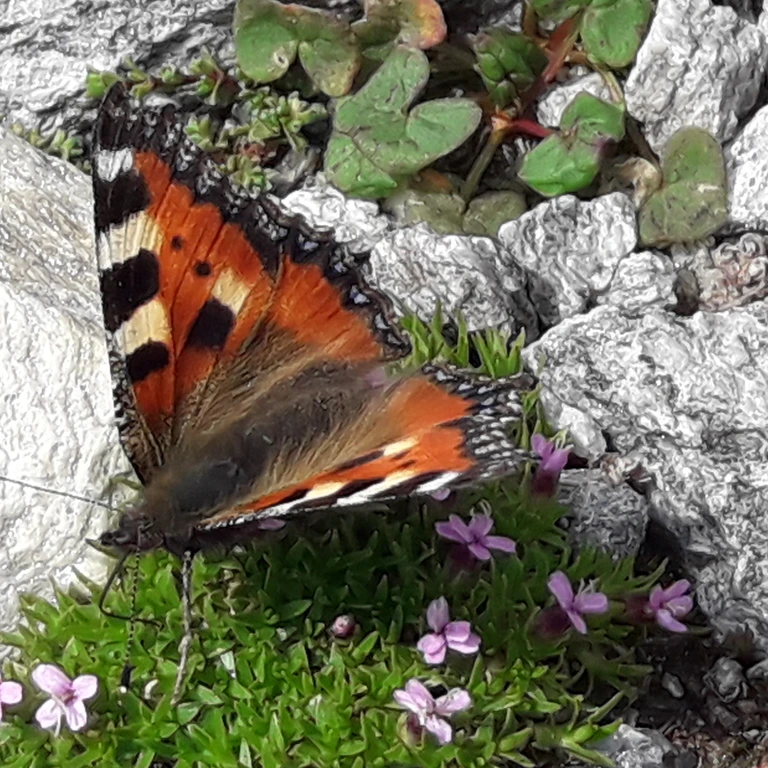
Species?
Aglais urticae
